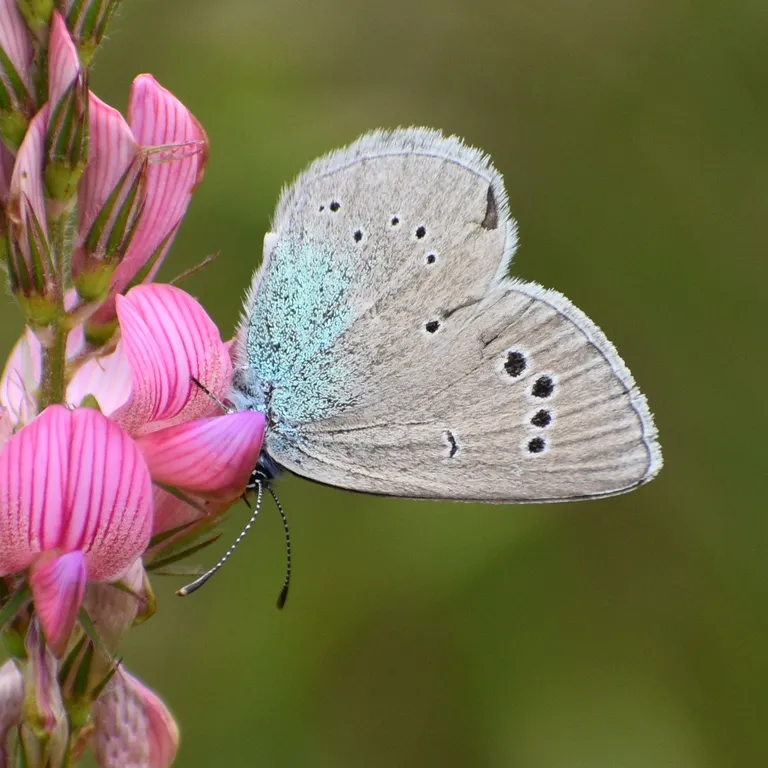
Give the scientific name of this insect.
Glaucopsyche alexis
